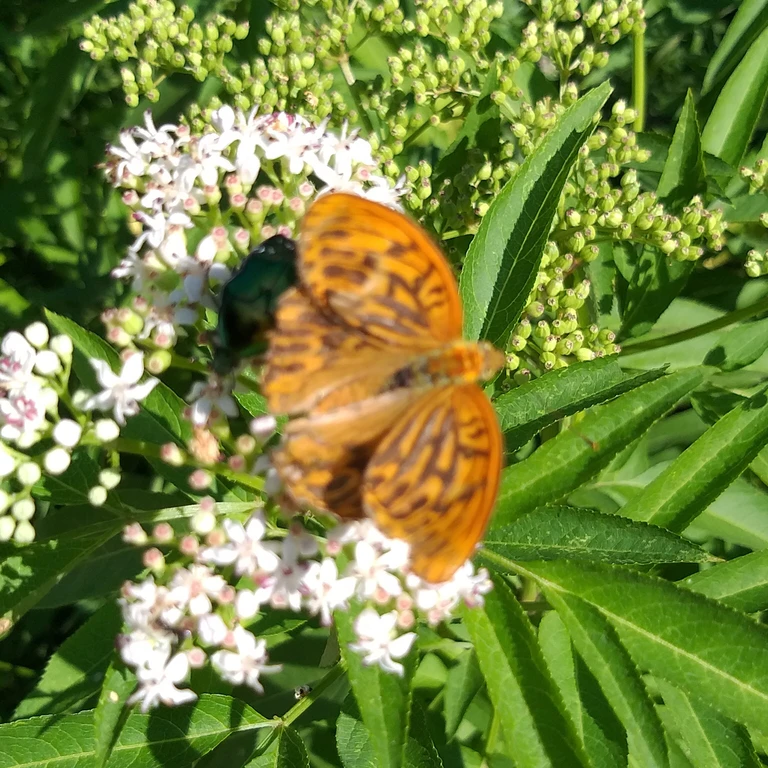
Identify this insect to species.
Argynnis paphia
